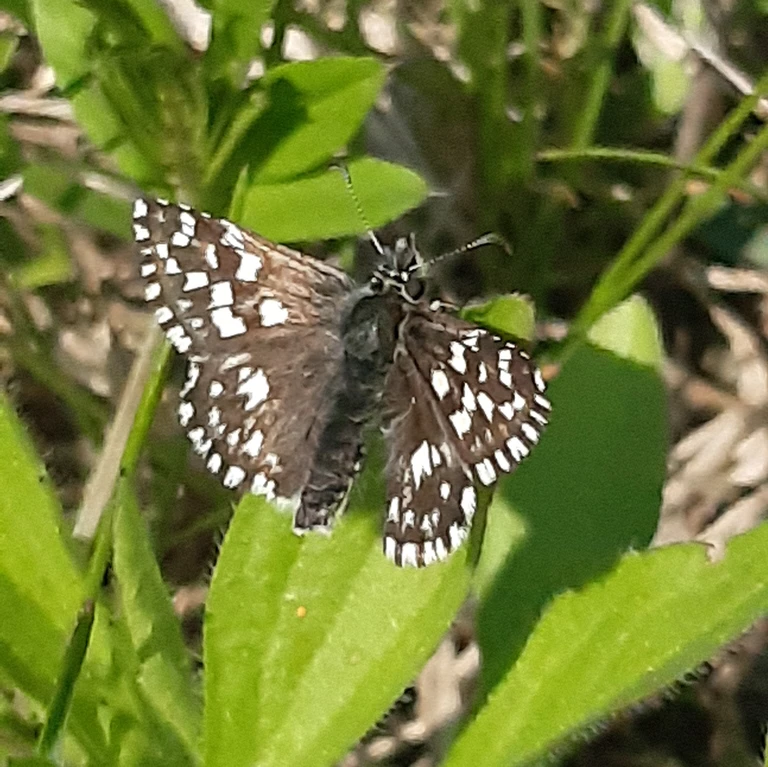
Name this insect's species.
Pyrgus malvae
